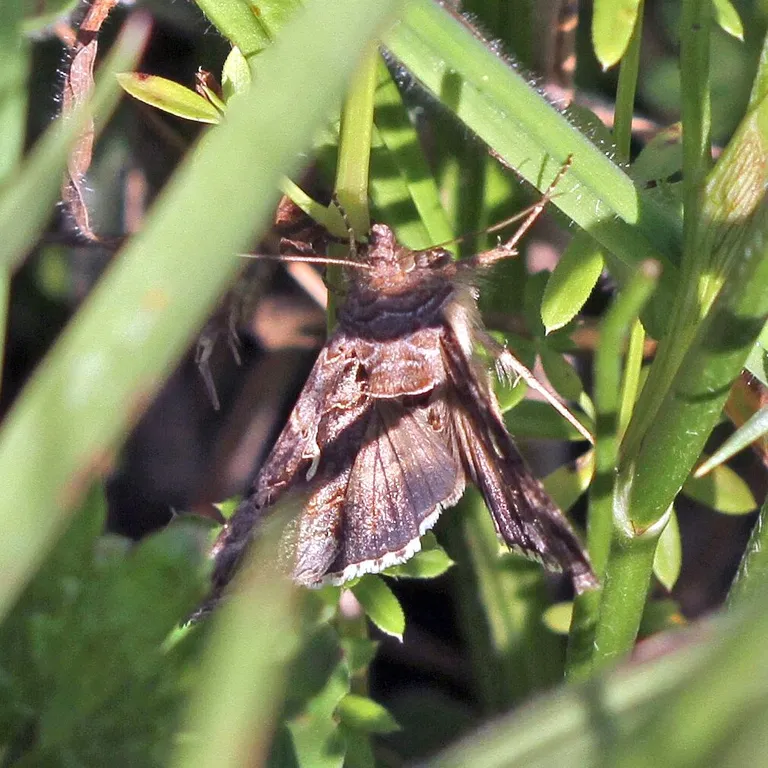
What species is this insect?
Autographa gamma
